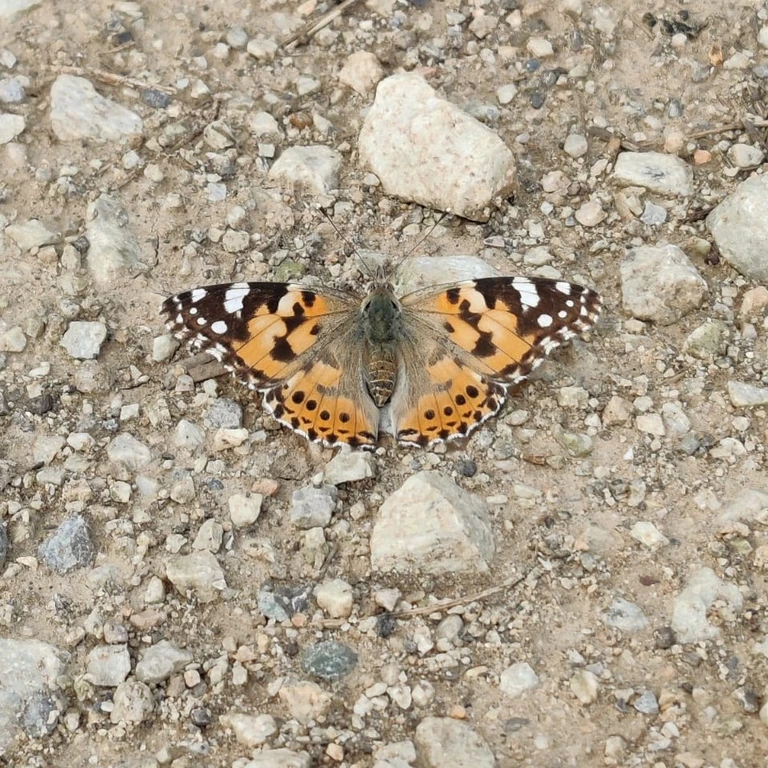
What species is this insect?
Vanessa cardui
